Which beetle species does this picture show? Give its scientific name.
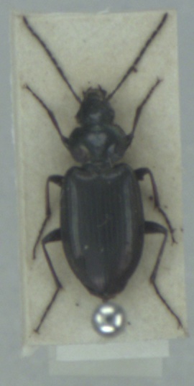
Agonum muelleri
